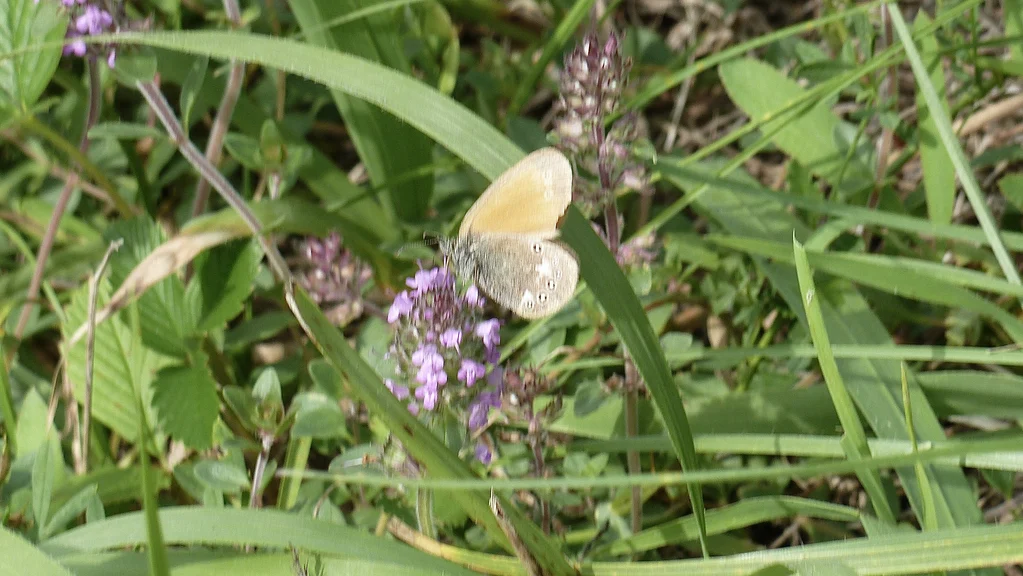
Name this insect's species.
Coenonympha glycerion (also Coenonympha iphis)
